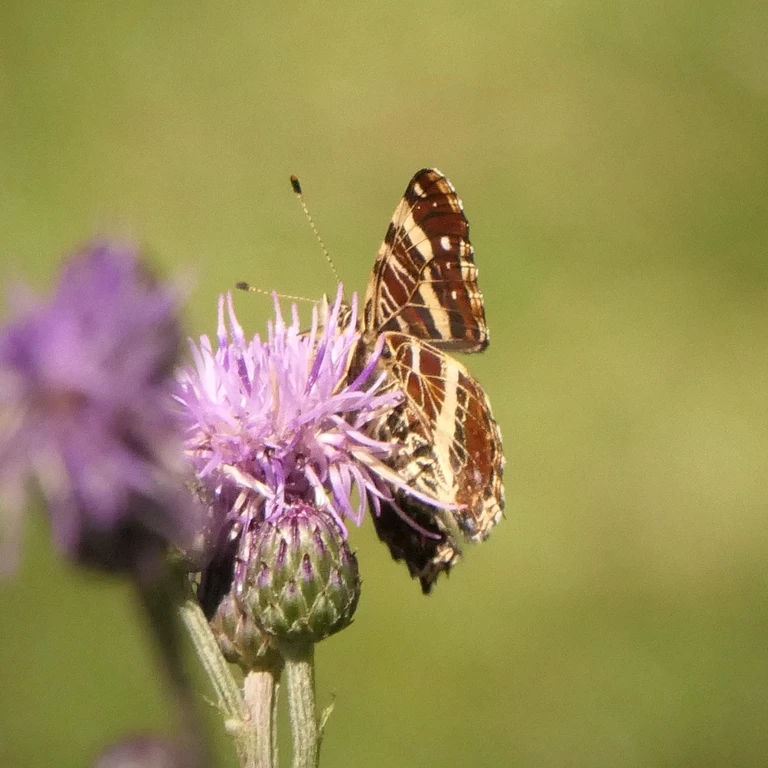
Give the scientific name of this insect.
Araschnia levana
